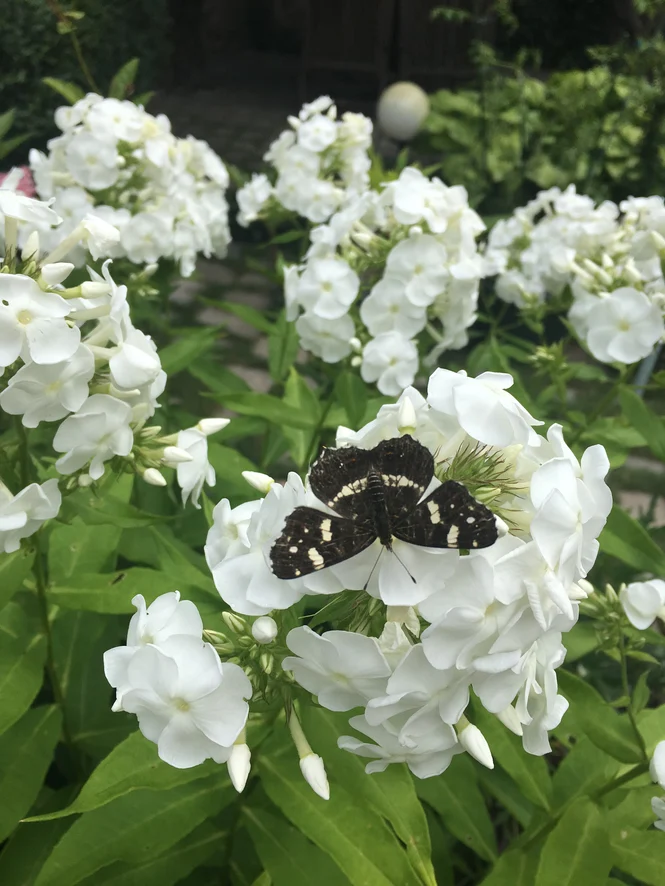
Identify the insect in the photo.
Araschnia levana
